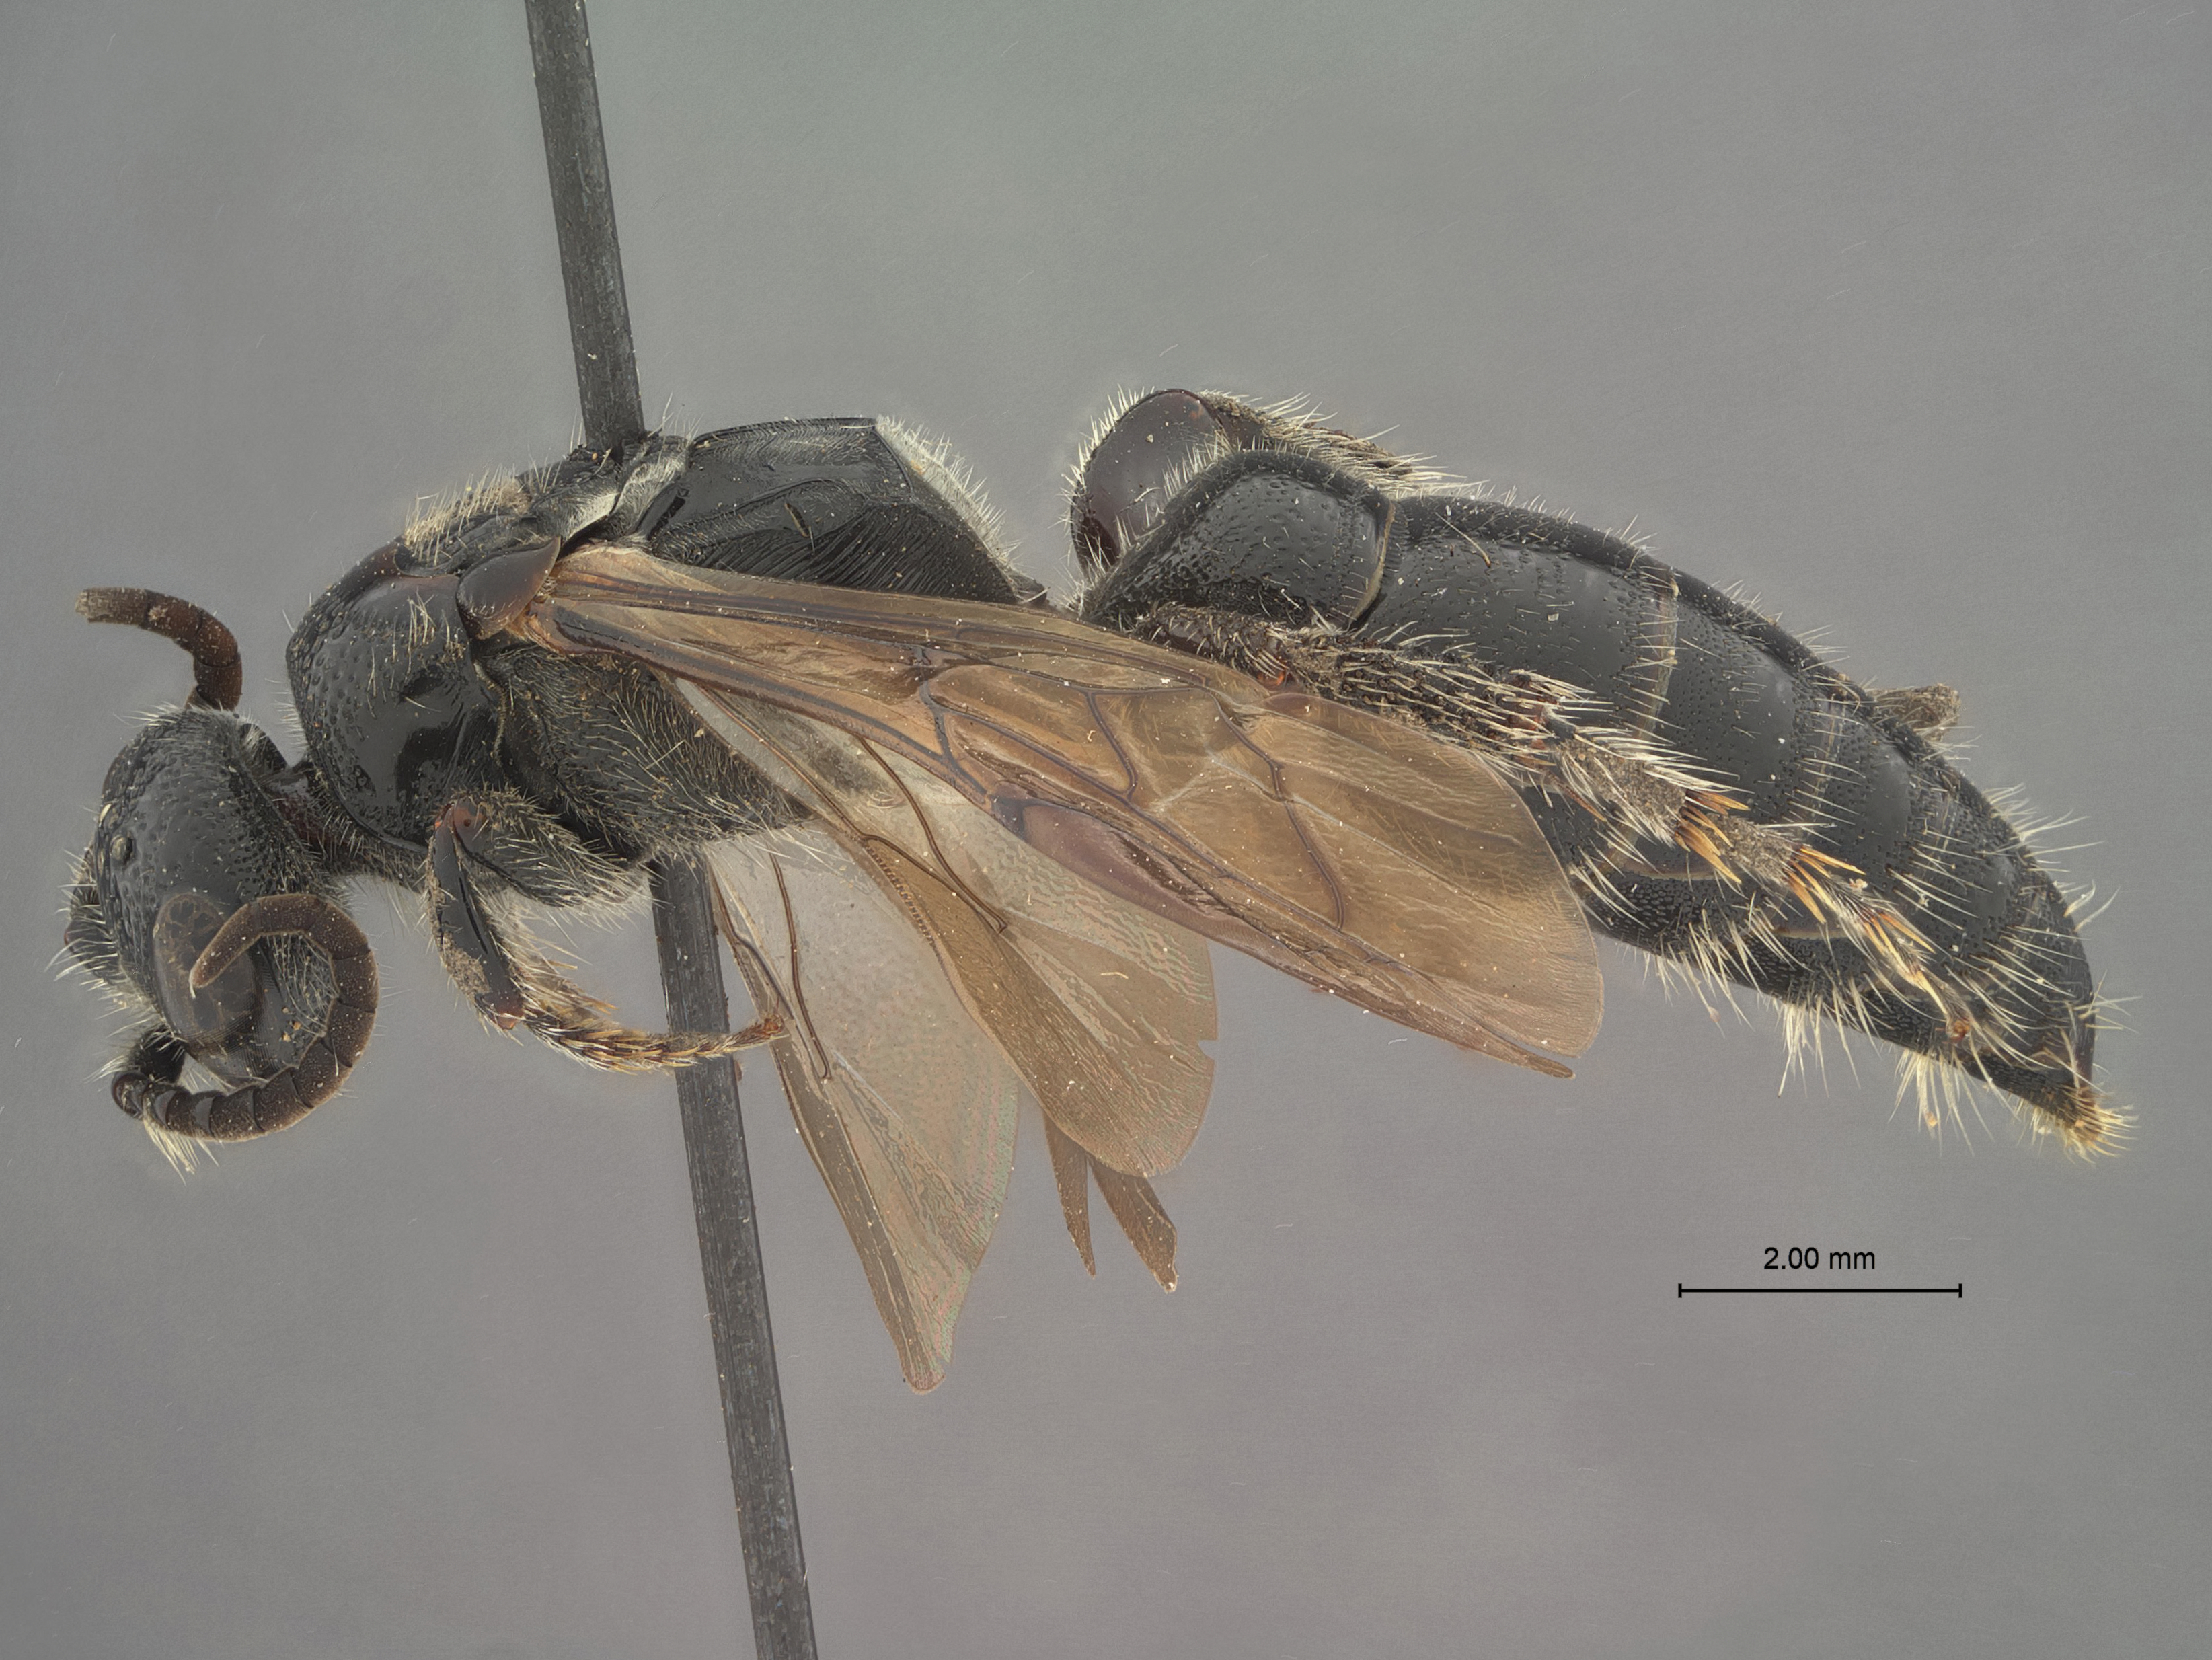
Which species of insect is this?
Tiphia burrelli
